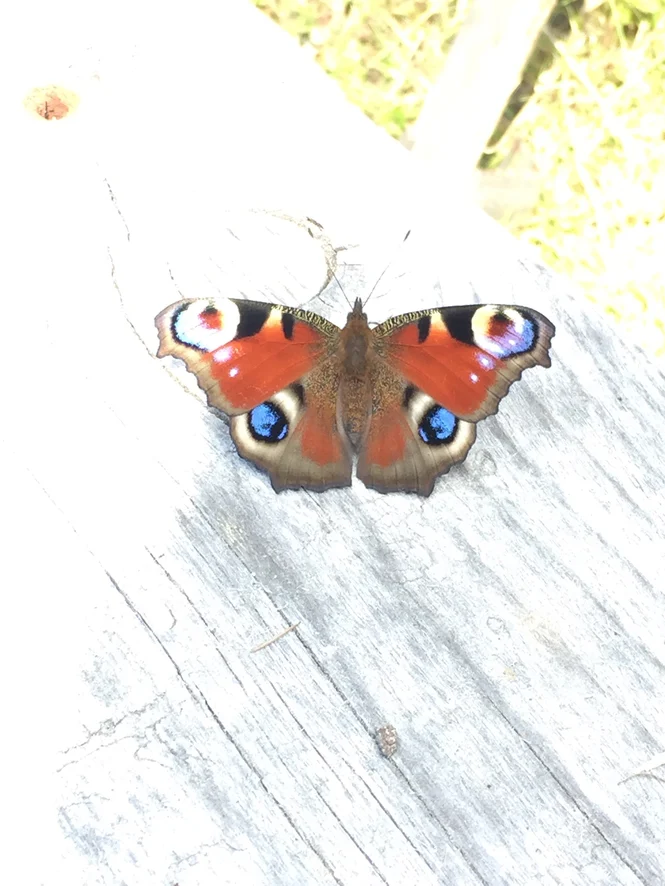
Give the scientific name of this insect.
Aglais io
